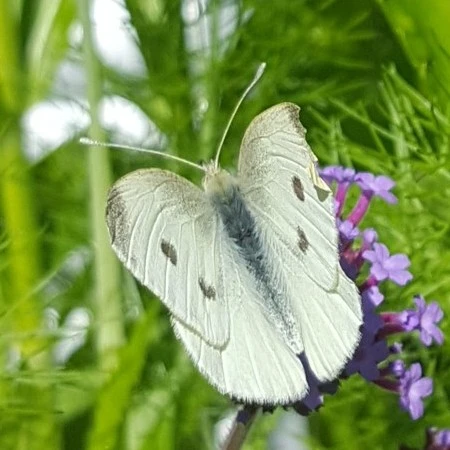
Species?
Pieris rapae
